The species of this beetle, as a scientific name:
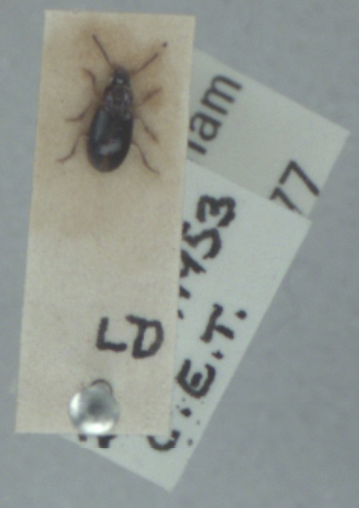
Bradycellus ruficollis
